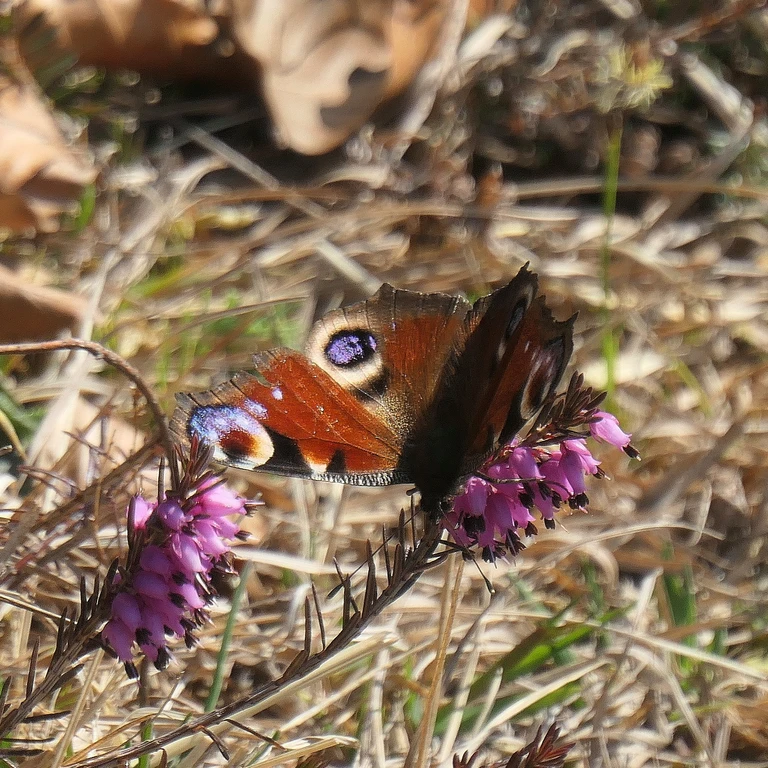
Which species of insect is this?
Aglais io
